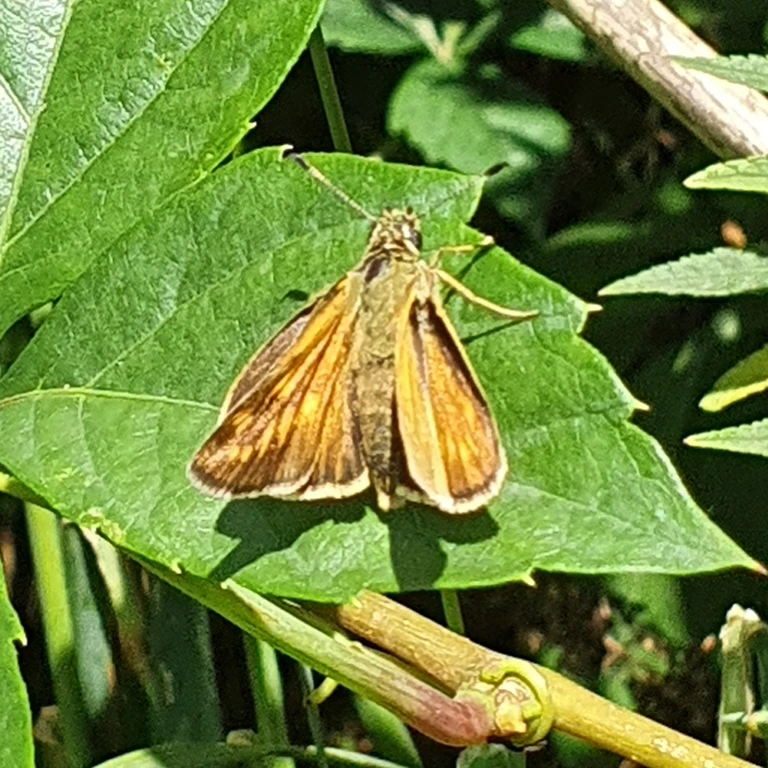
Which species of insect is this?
Ochlodes sylvanus (also Ochlodes venata)
